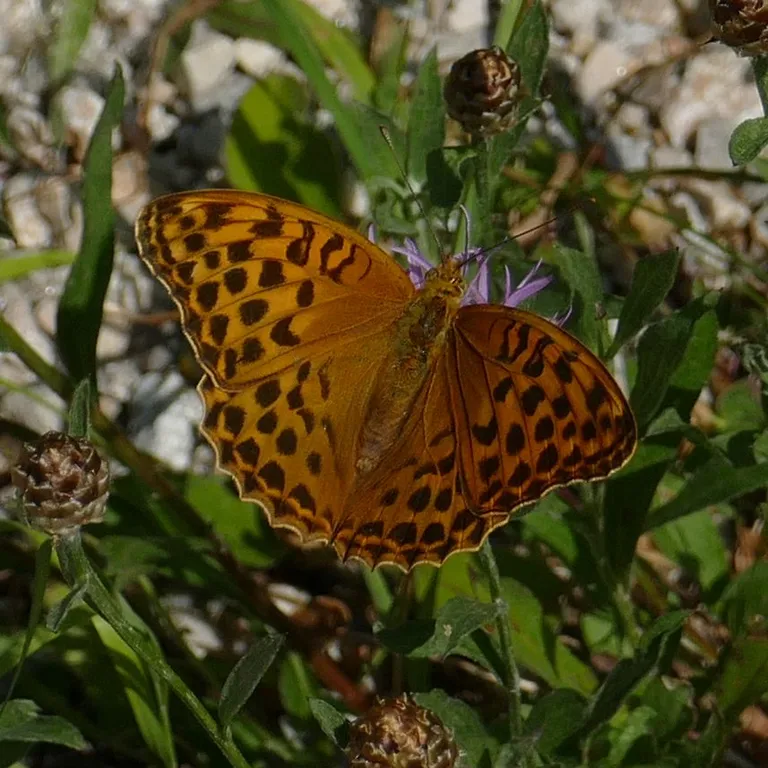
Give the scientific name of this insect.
Argynnis paphia
